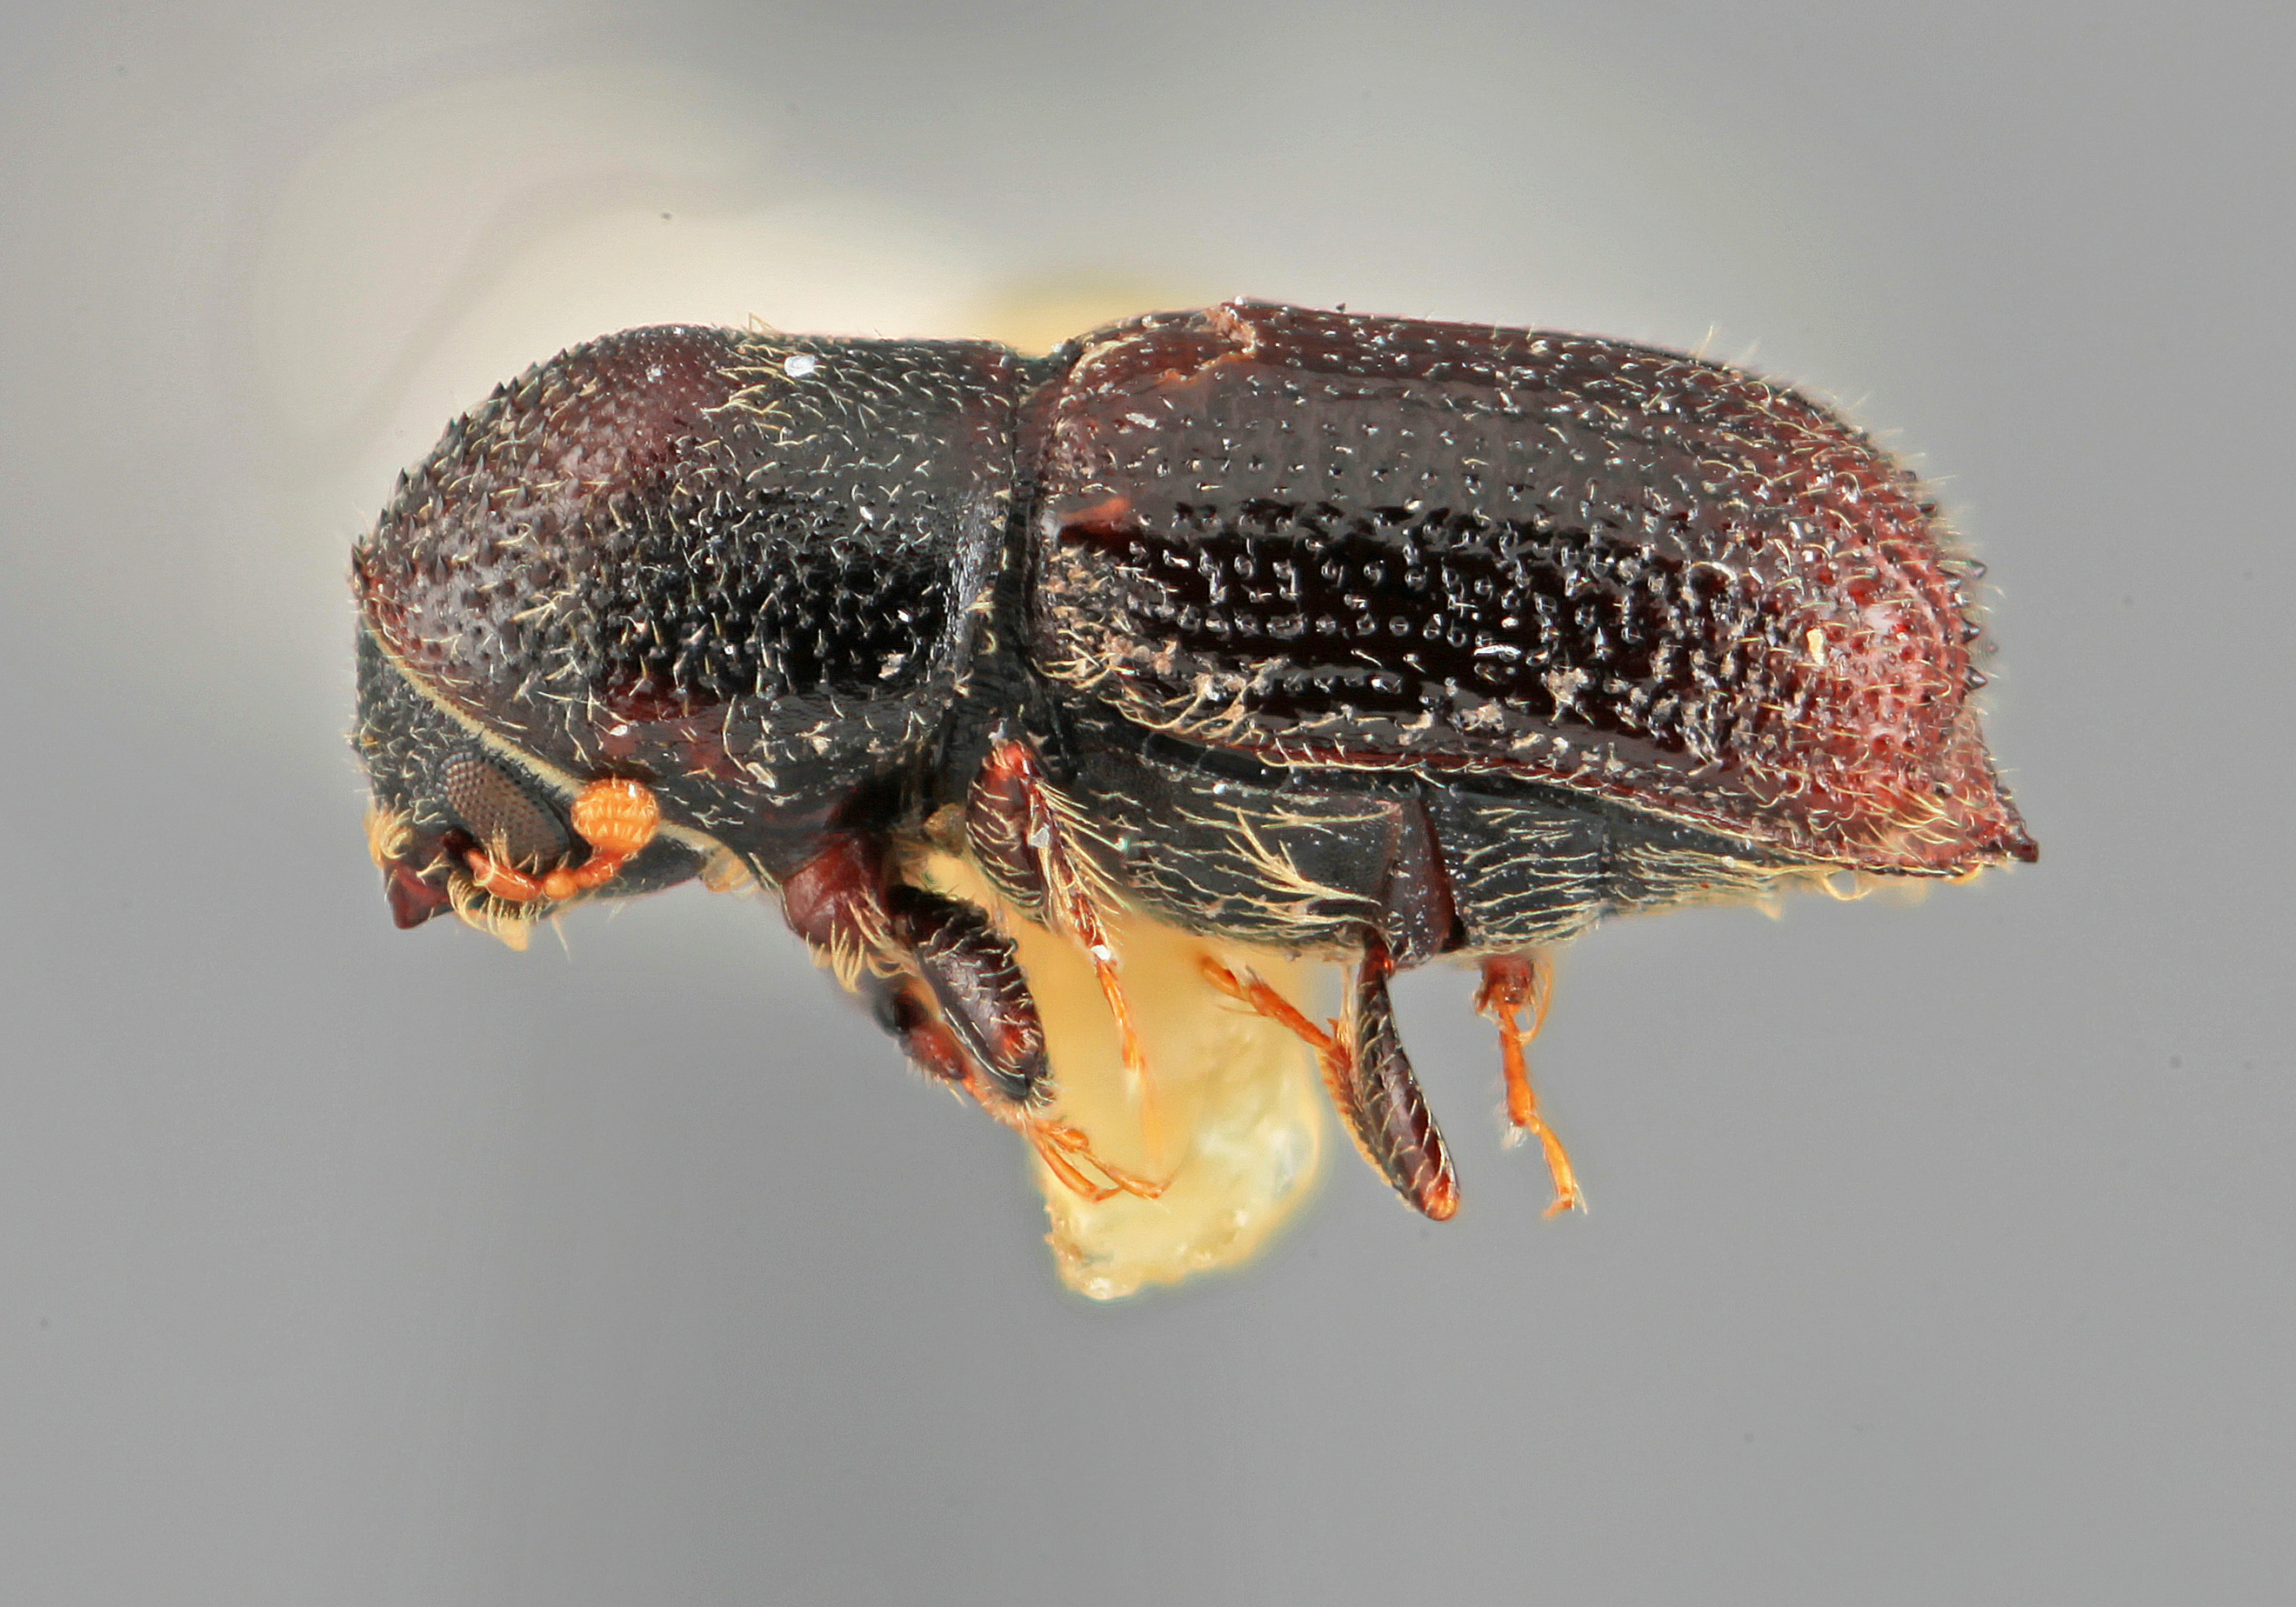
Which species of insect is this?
Hylocurus incomptus
